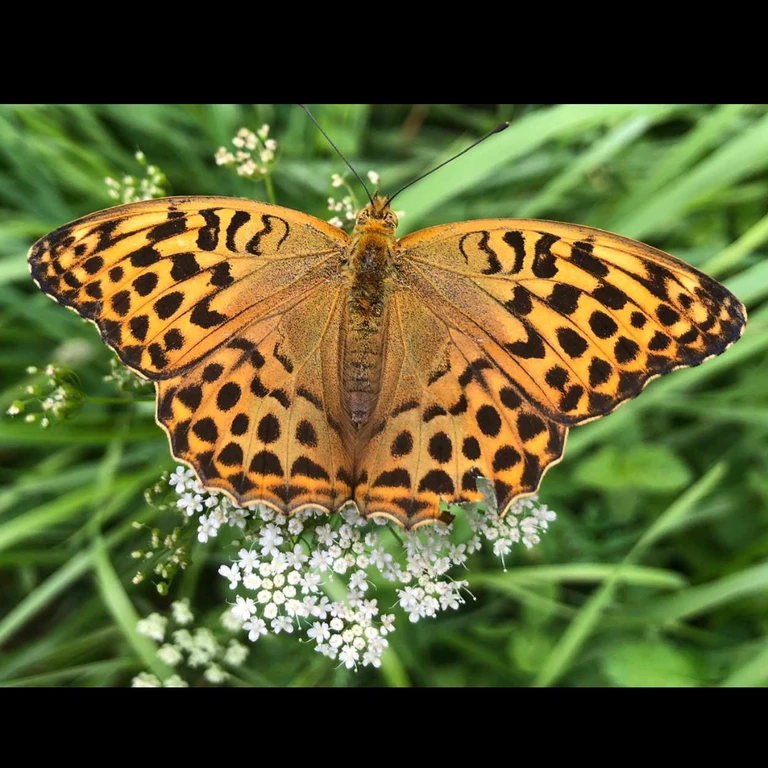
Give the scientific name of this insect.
Argynnis paphia
